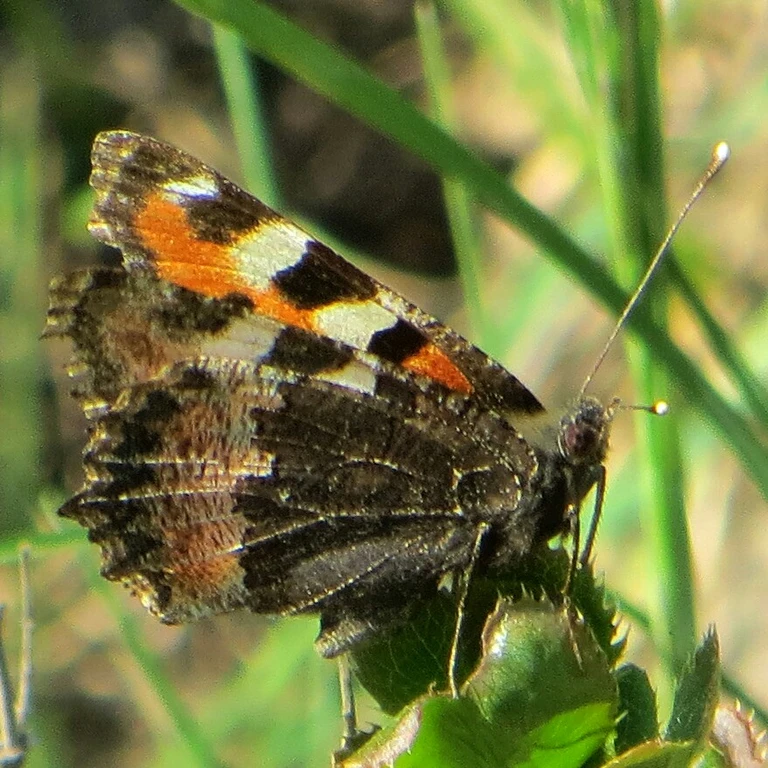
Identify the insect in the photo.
Aglais urticae
